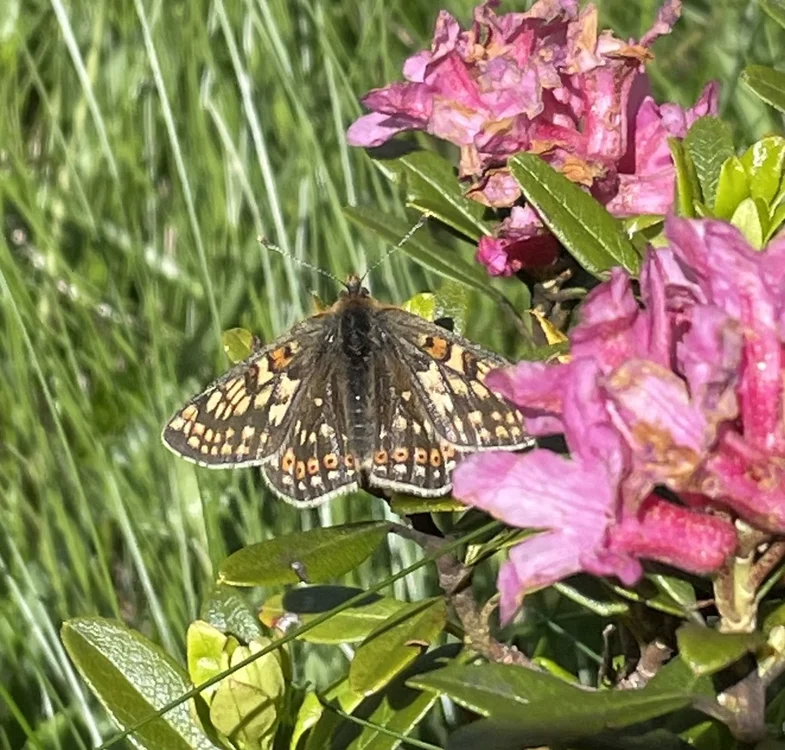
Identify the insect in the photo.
Euphydryas aurinia
